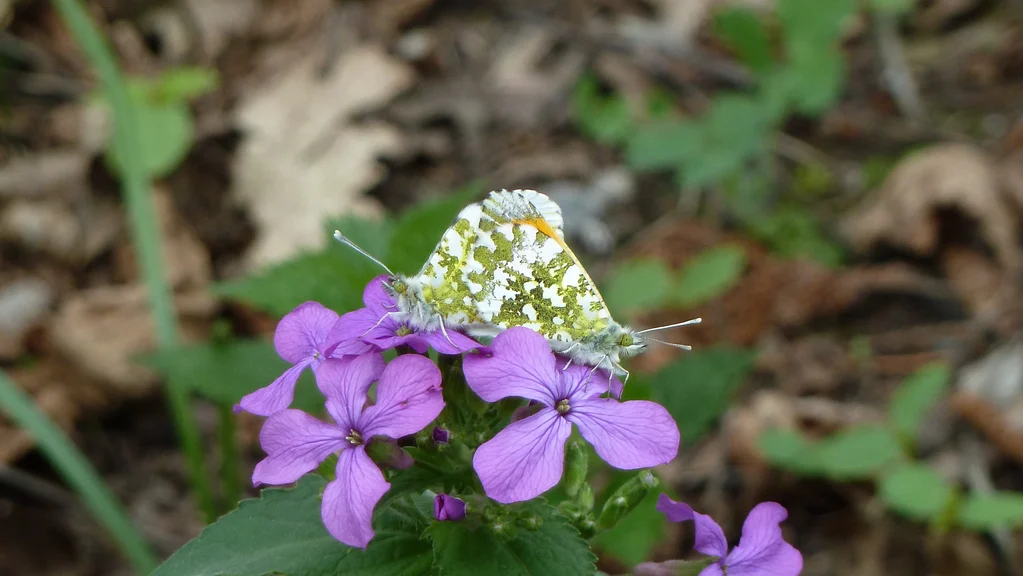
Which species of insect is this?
Anthocharis cardamines
